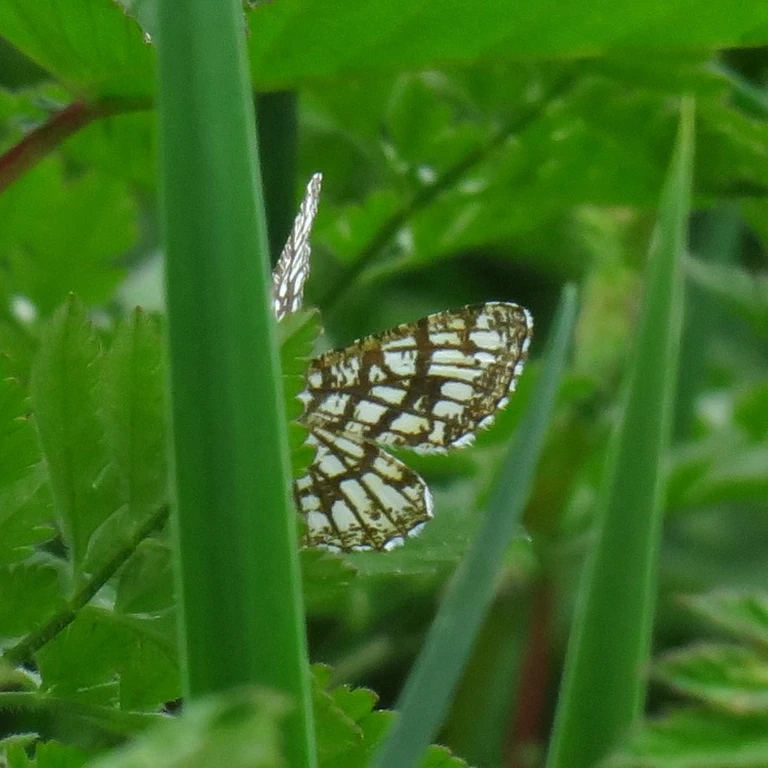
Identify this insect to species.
Chiasmia clathrata
